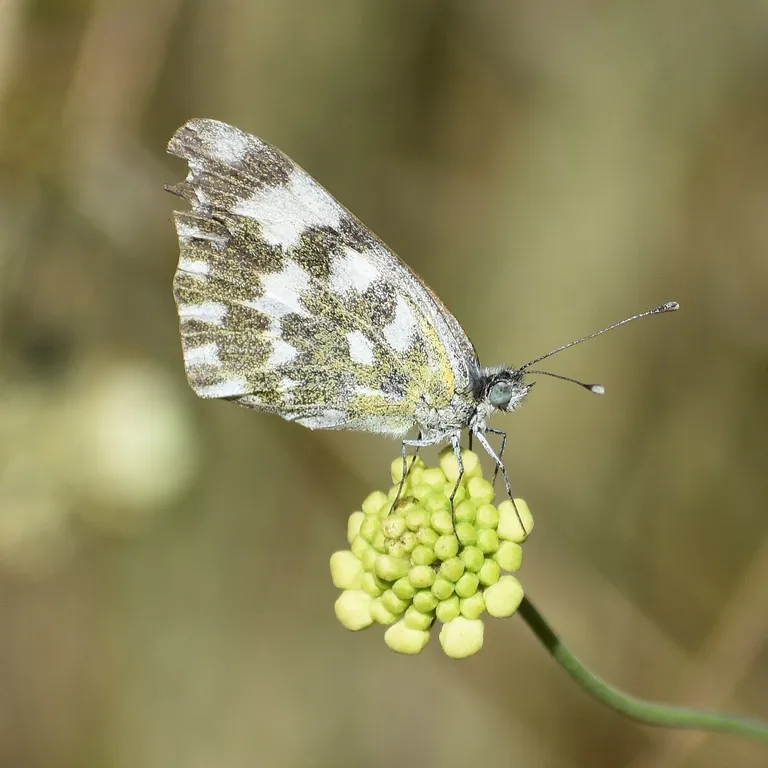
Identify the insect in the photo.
Pontia edusa
